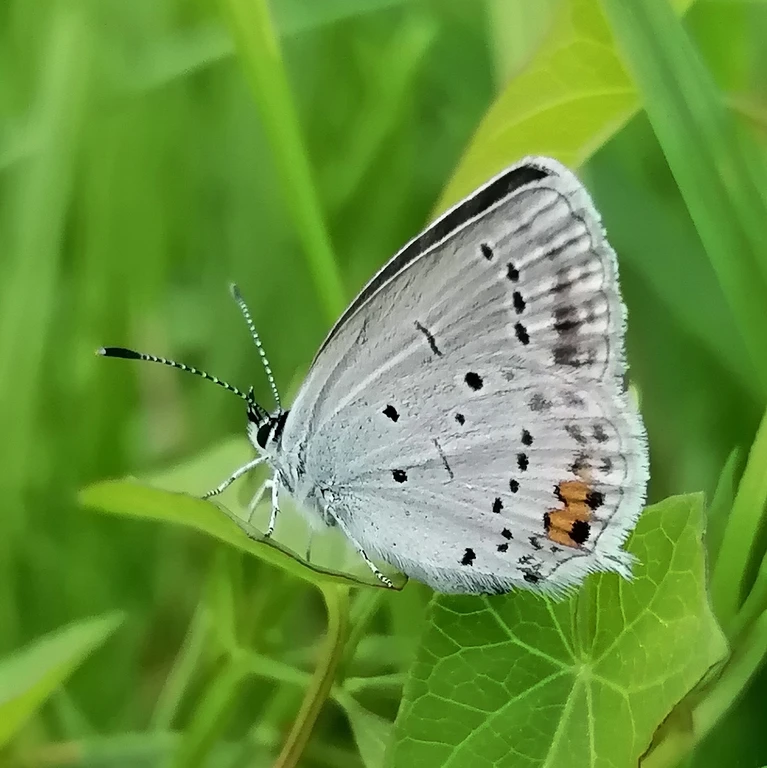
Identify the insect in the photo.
Cupido argiades (also Elkalyce argiades)
